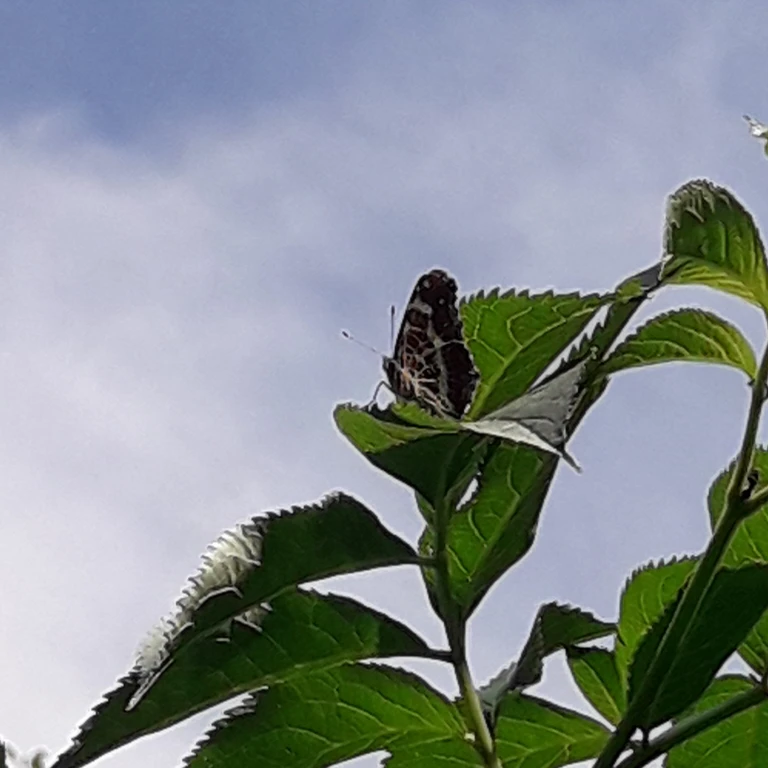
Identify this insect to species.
Araschnia levana
